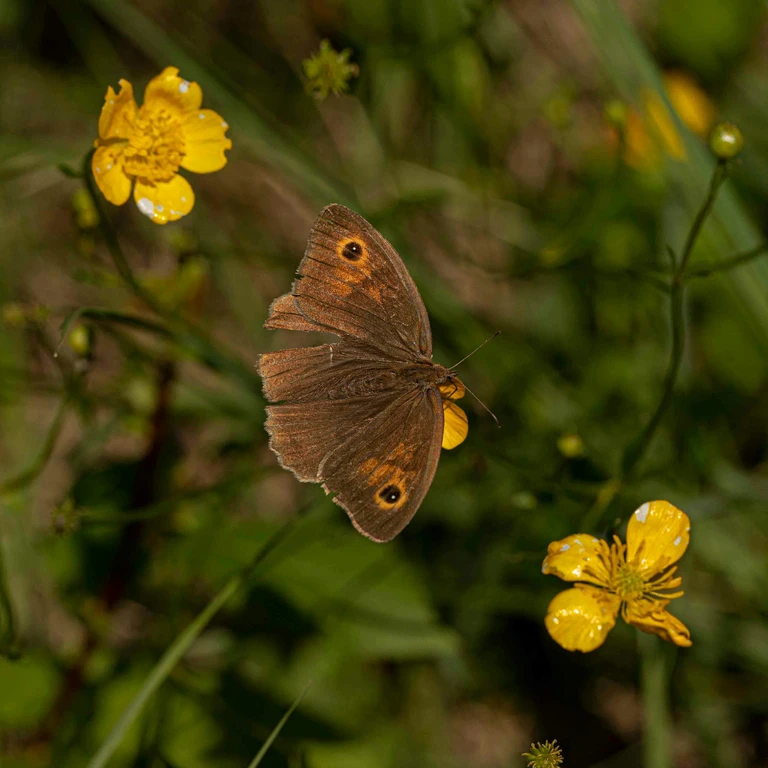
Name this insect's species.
Maniola jurtina
